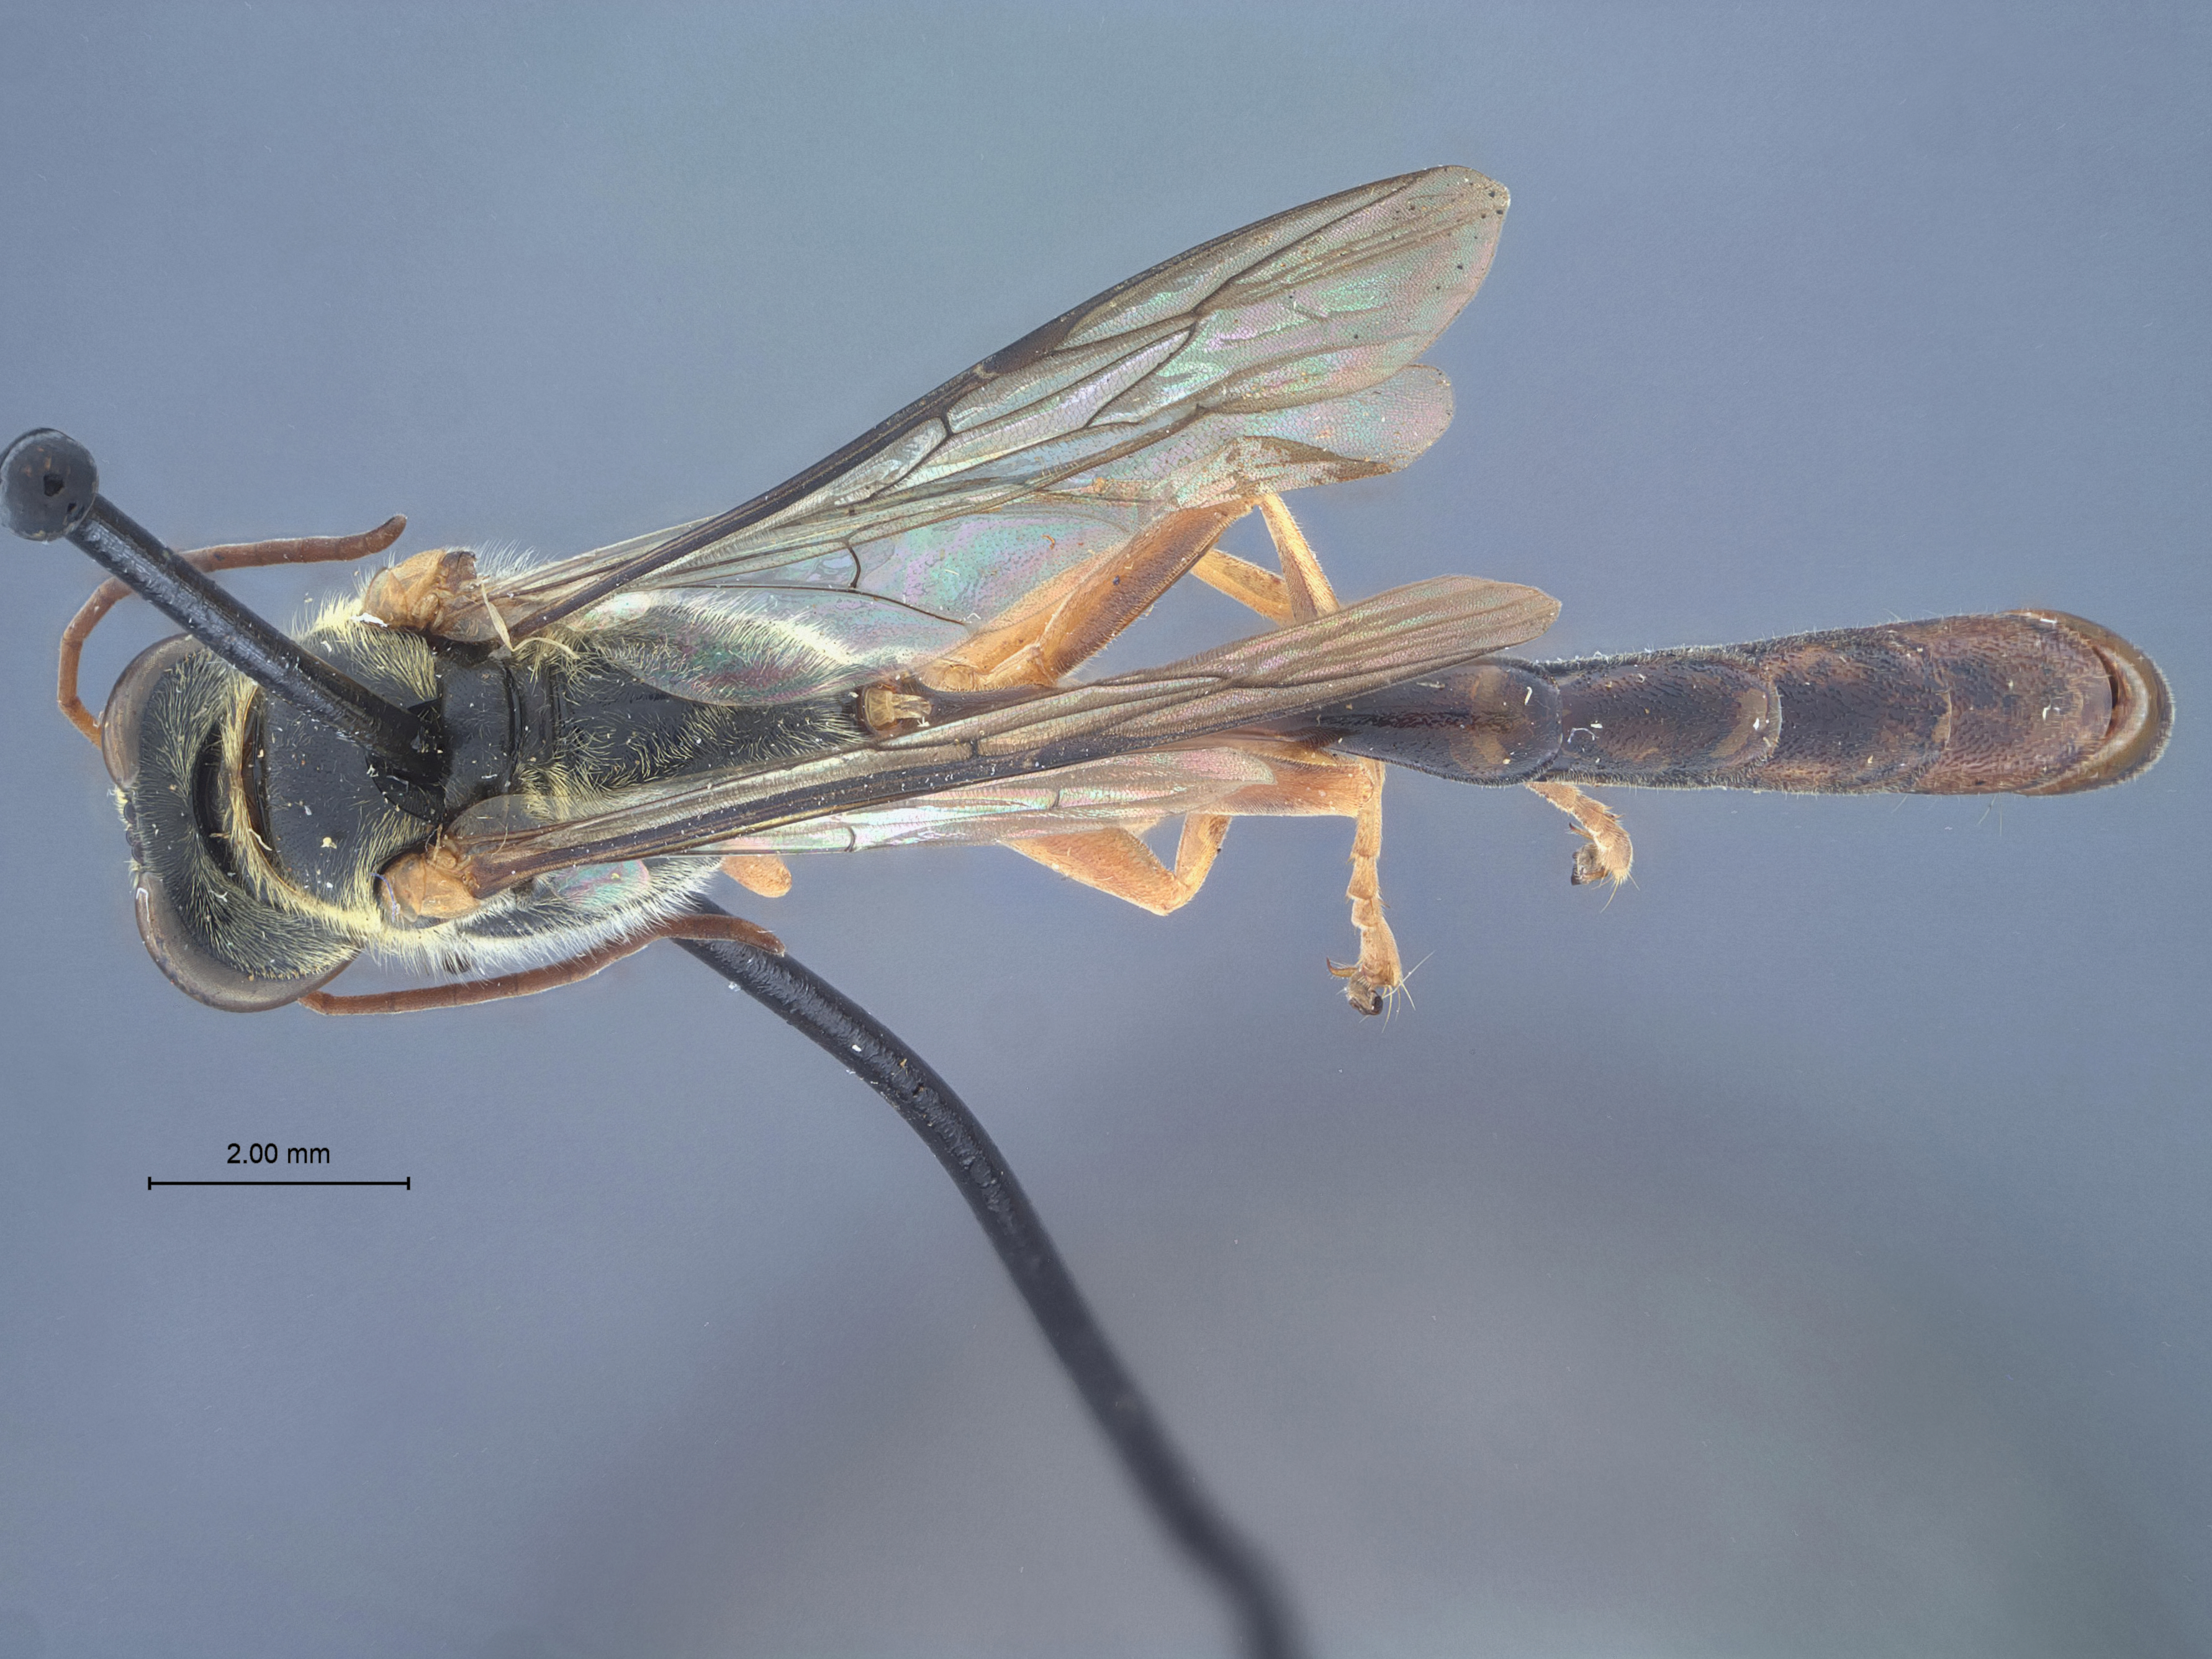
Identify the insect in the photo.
Trypoxylon varicolor
